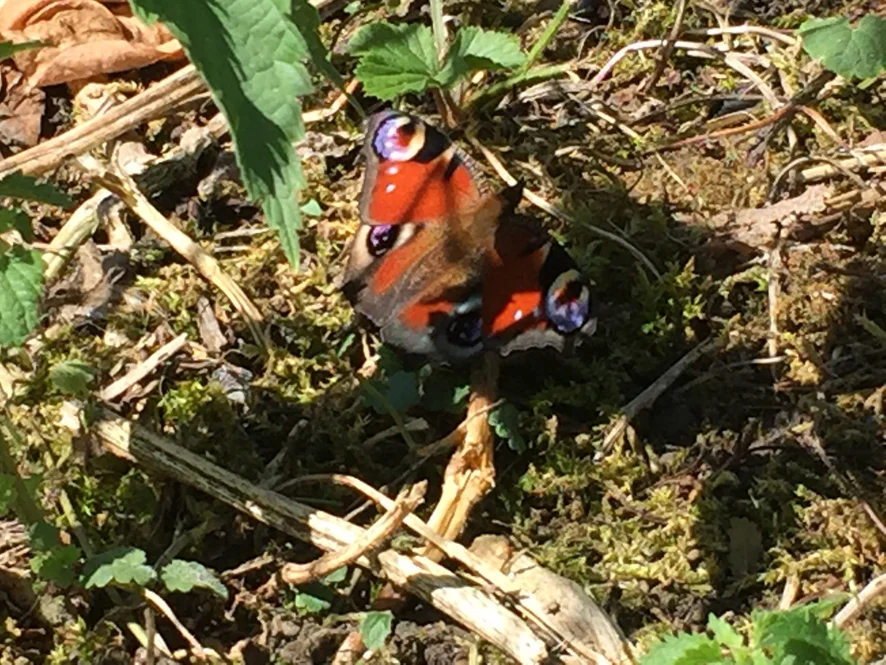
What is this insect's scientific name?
Aglais io
